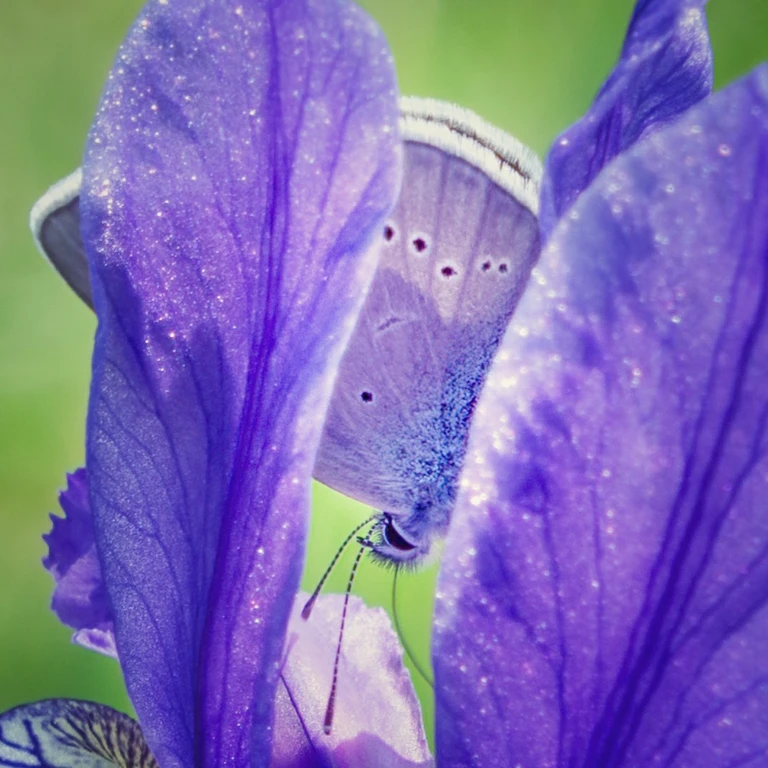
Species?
Cyaniris semiargus
